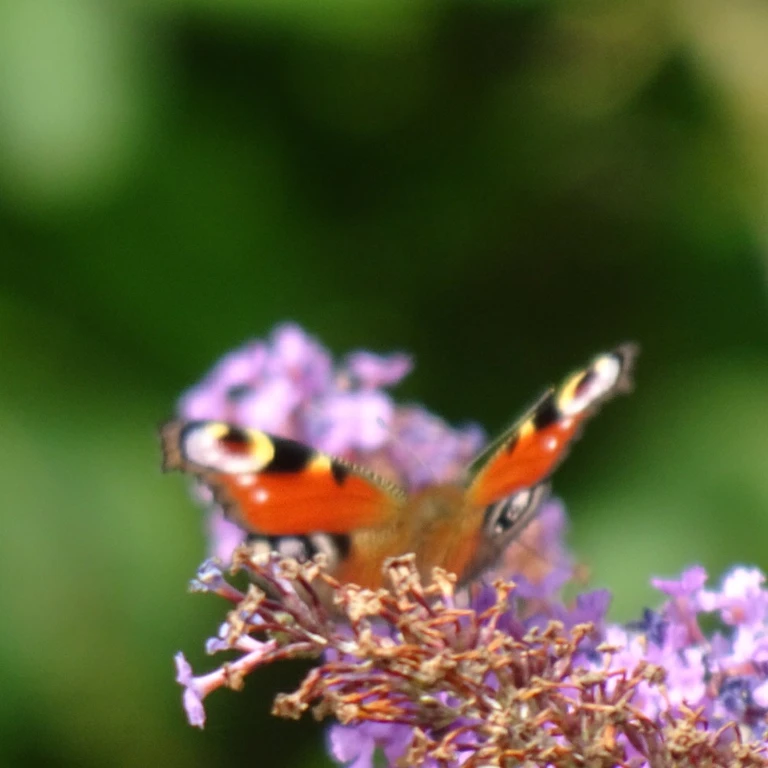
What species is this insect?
Aglais io
